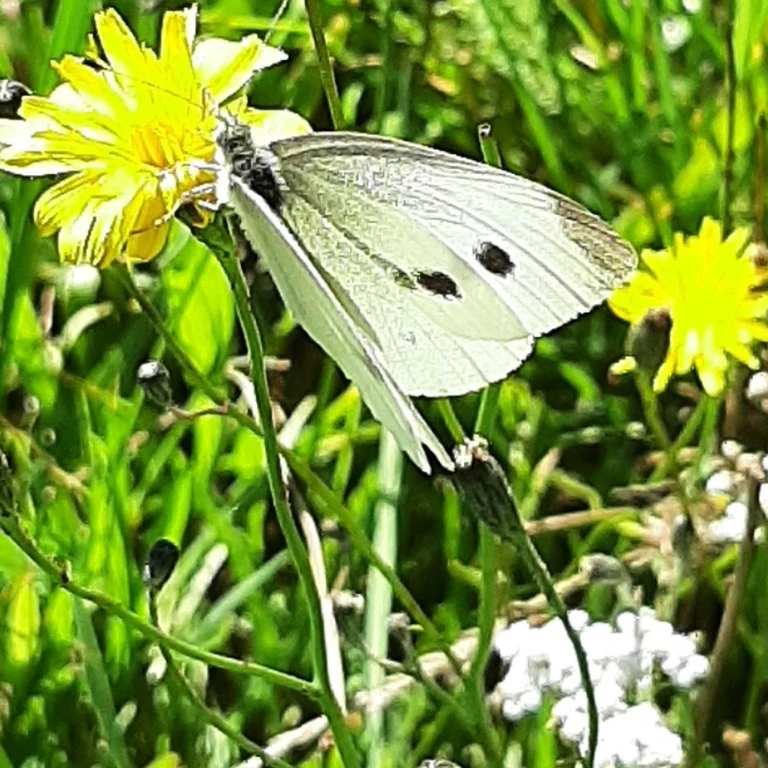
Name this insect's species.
Pieris rapae
